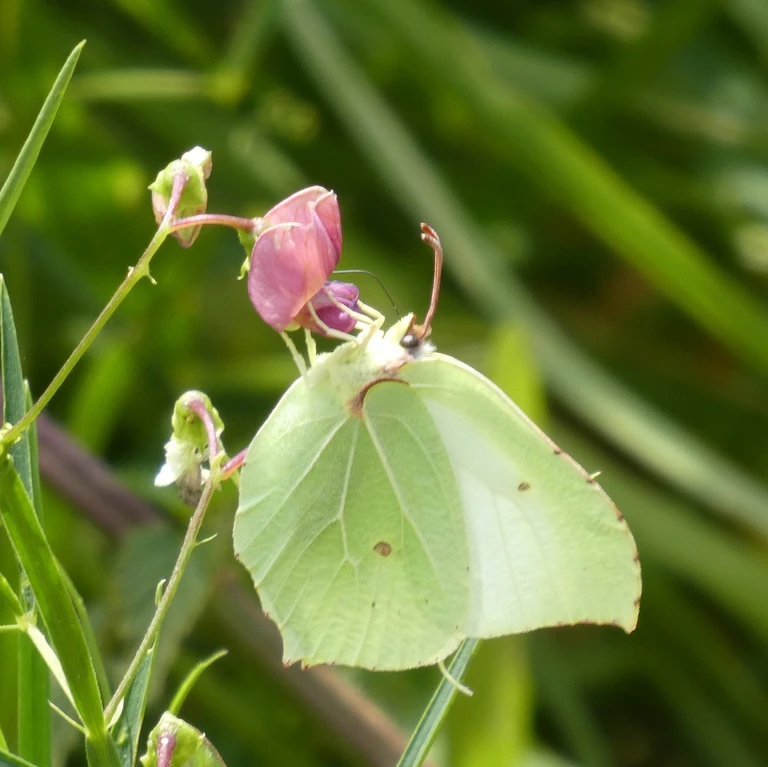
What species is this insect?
Gonepteryx rhamni
